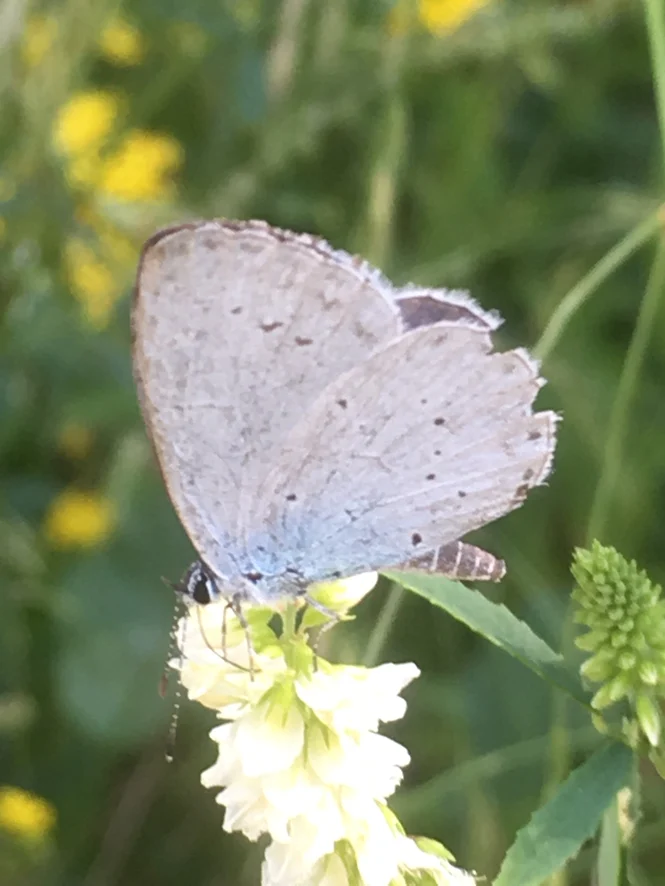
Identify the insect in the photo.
Celastrina argiolus
